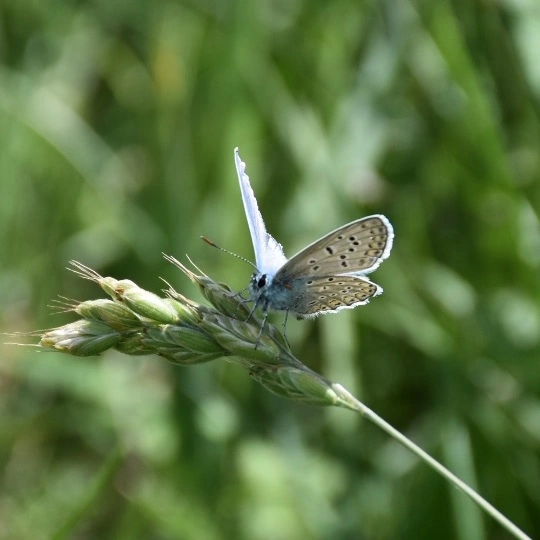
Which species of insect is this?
Polyommatus icarus
